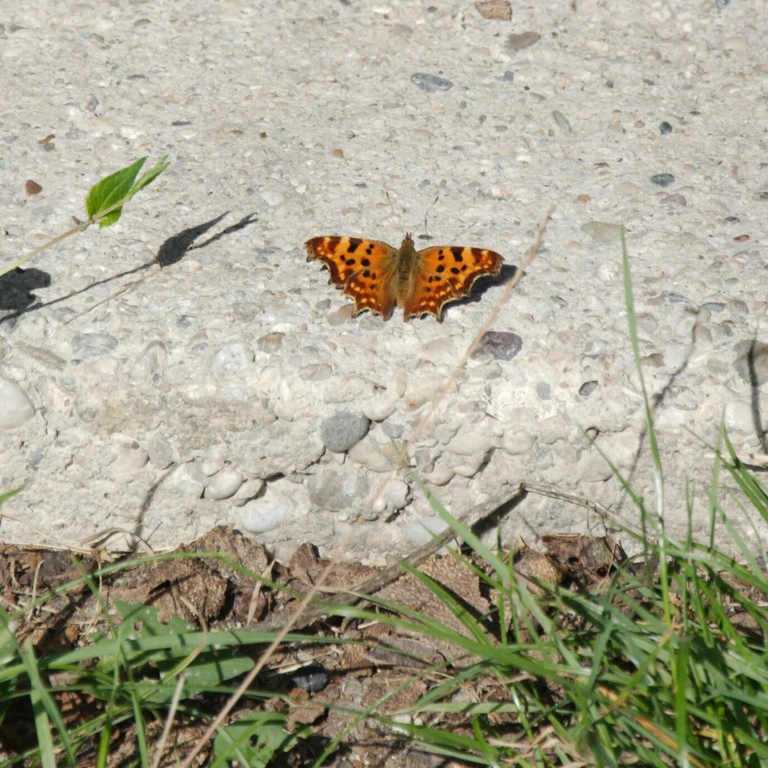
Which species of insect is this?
Polygonia c-album
